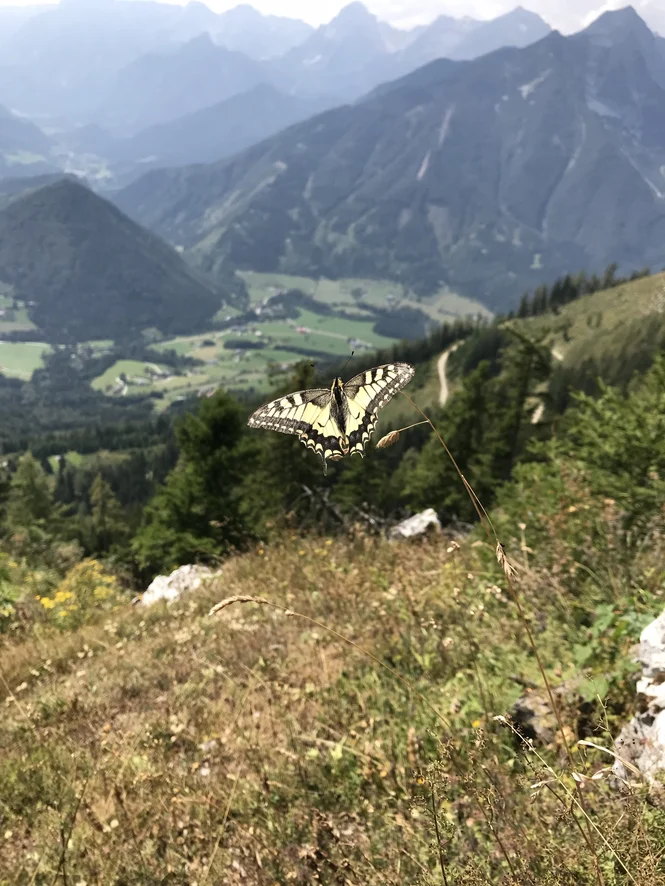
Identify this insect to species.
Papilio machaon
